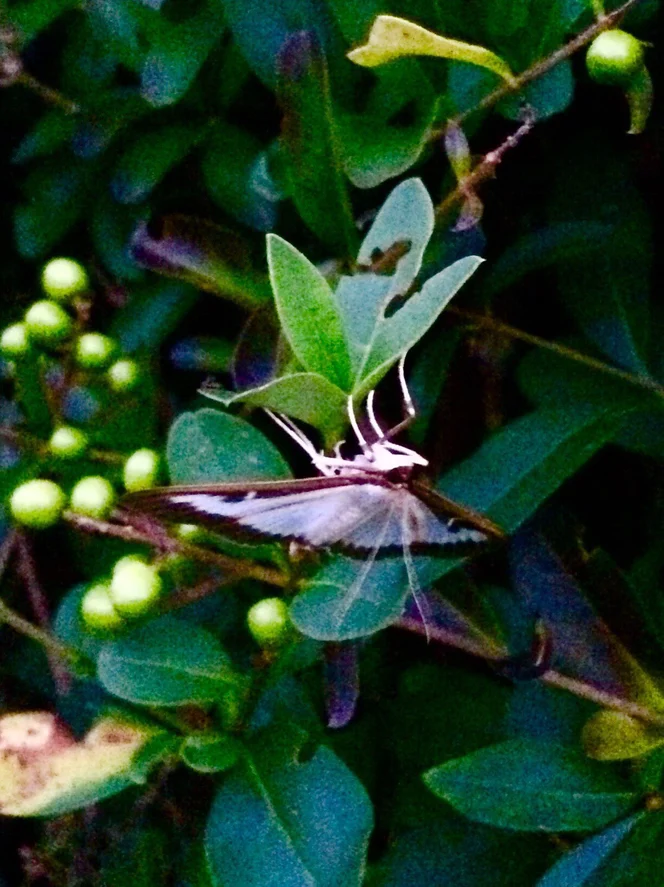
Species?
Cydalima perspectalis
